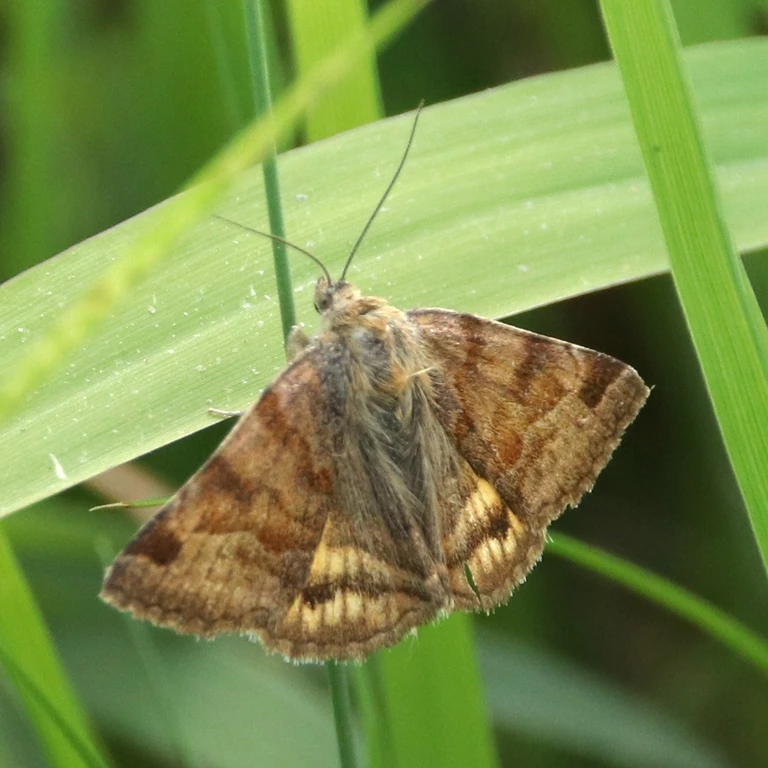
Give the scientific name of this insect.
Euclidia glyphica
